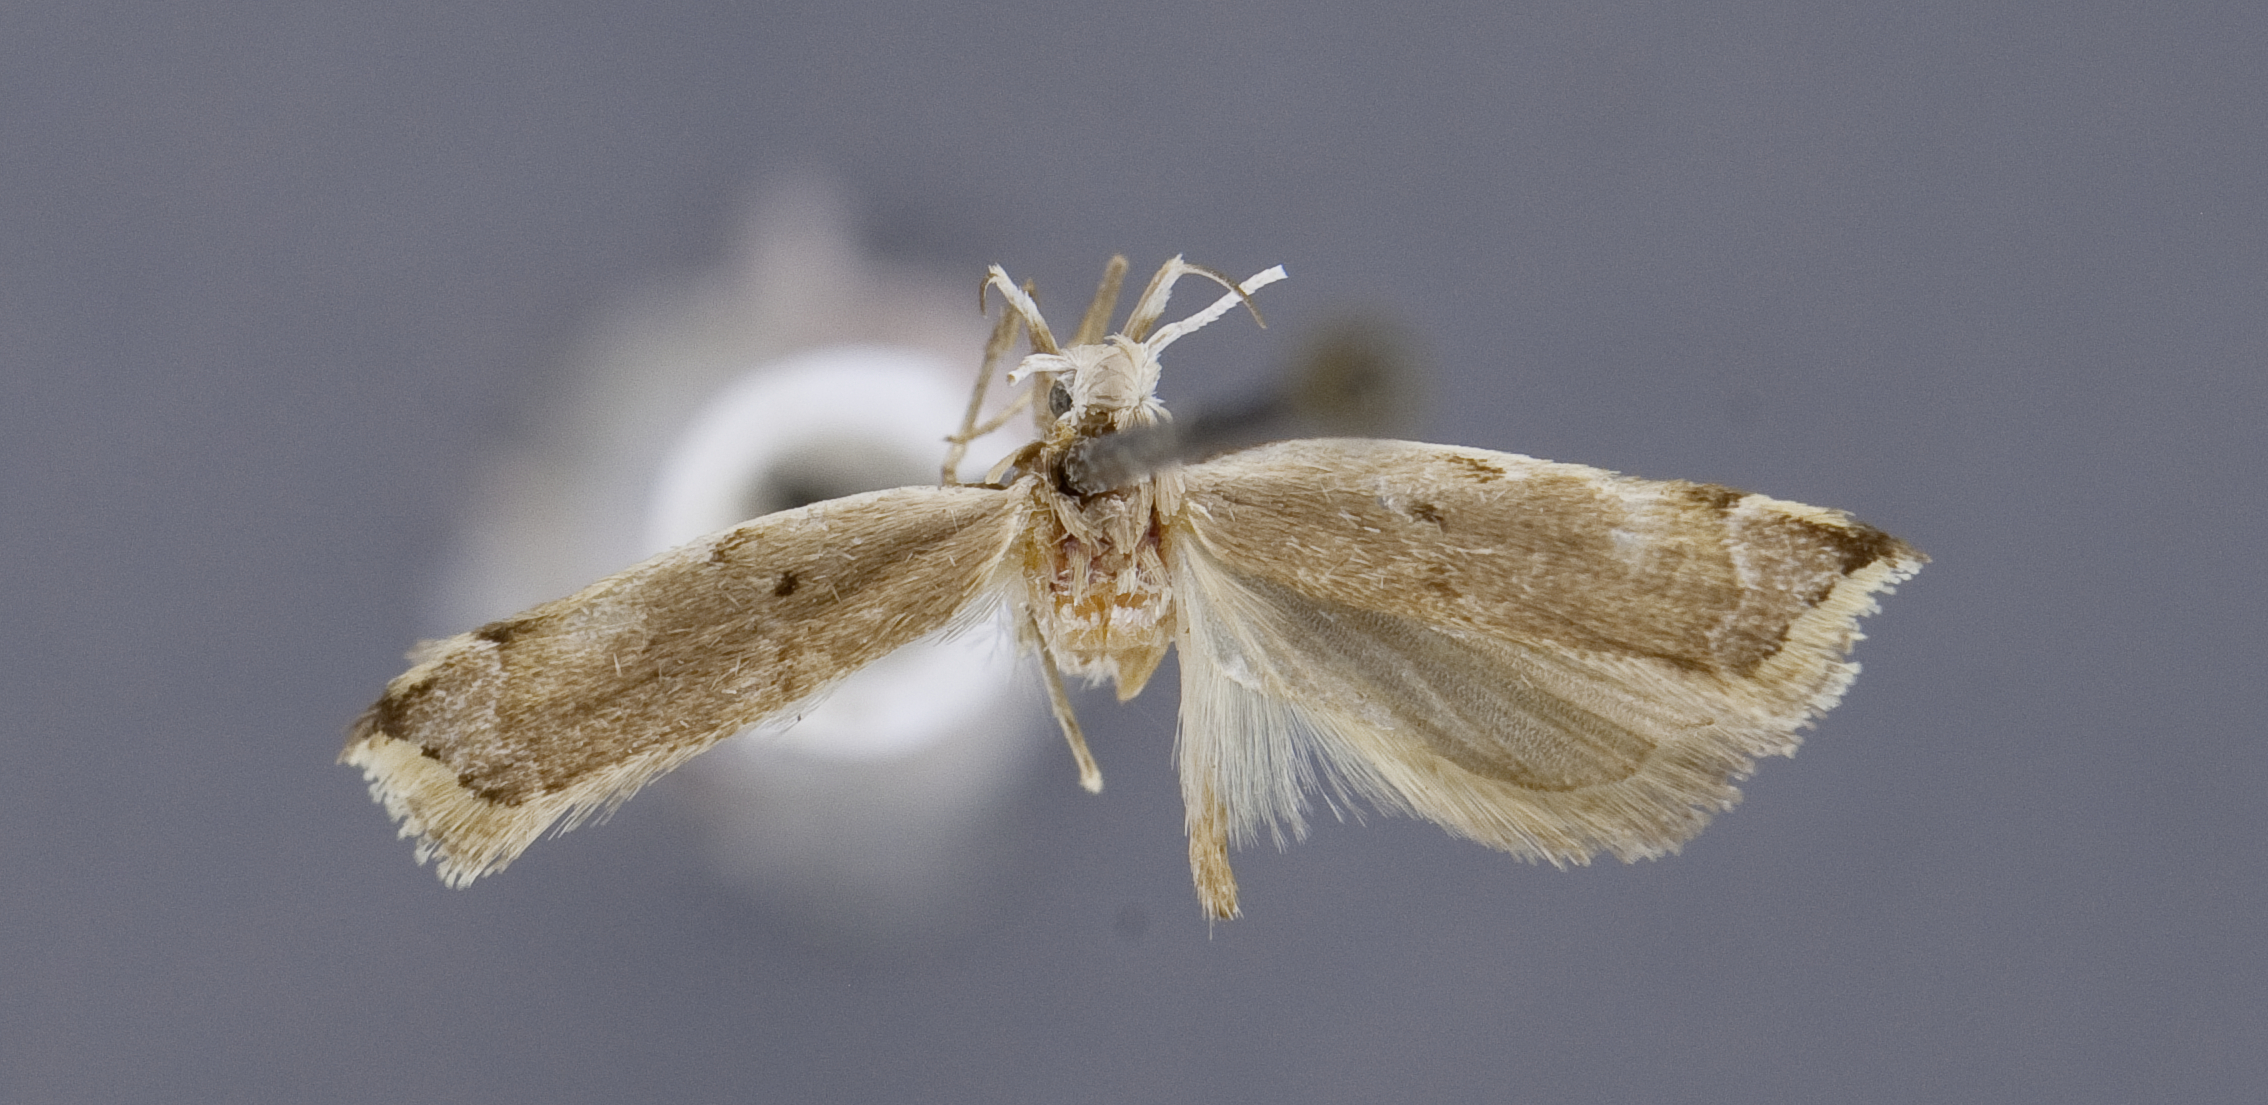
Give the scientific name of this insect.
Lecithocera decorosa
